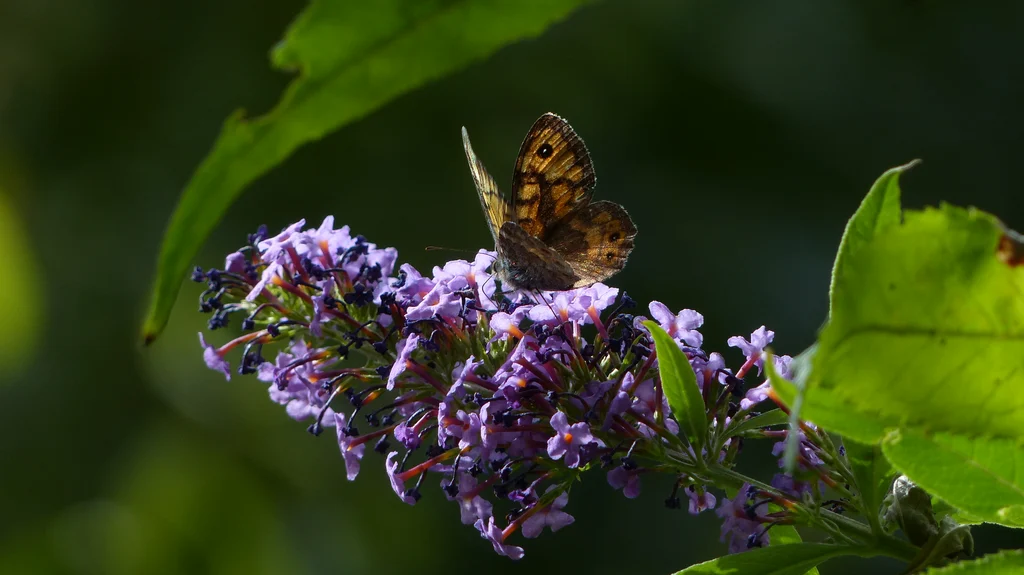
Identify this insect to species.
Lasiommata megera (also Pararge megera)
